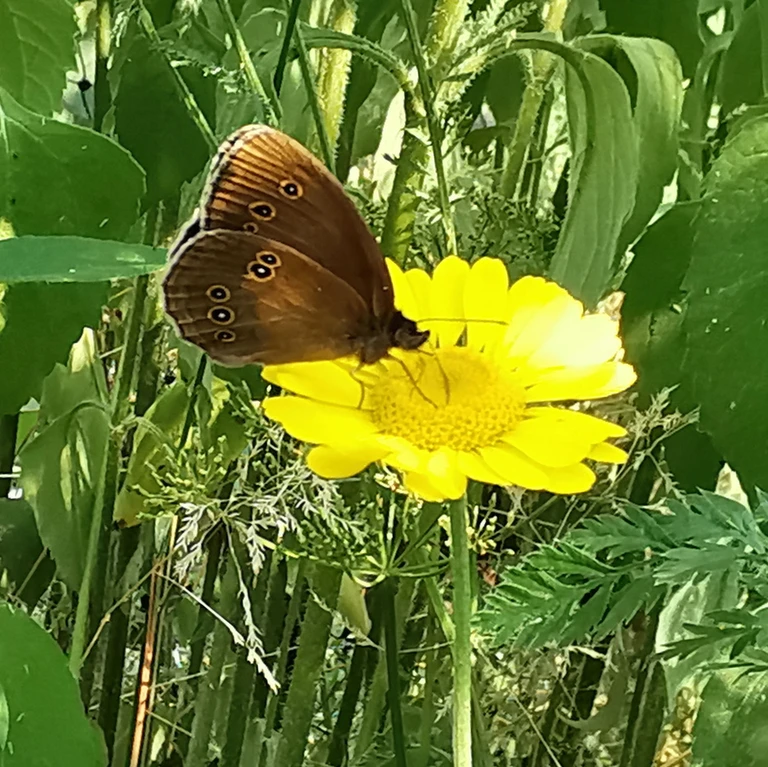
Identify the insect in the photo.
Aphantopus hyperantus
